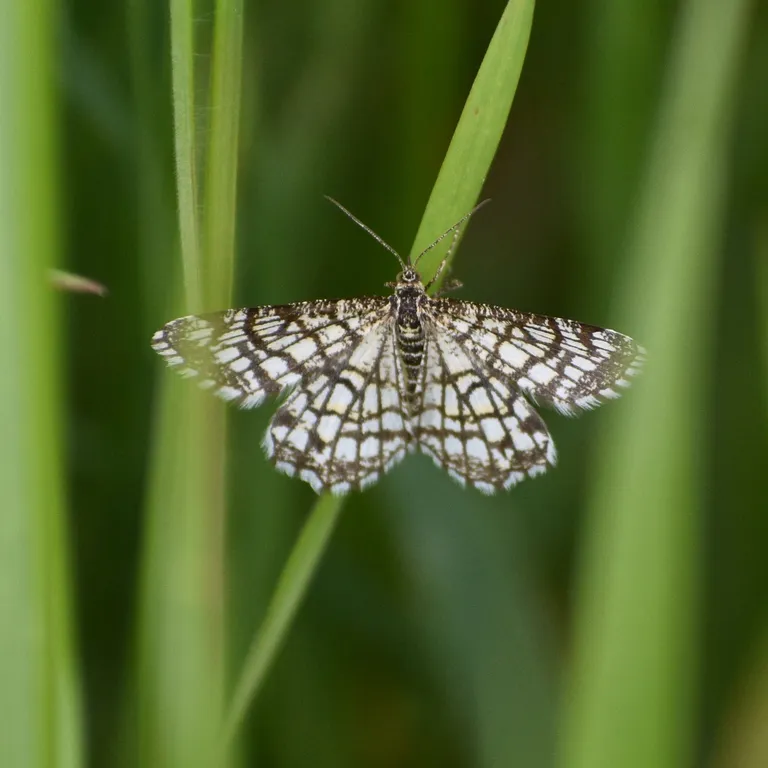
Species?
Chiasmia clathrata
